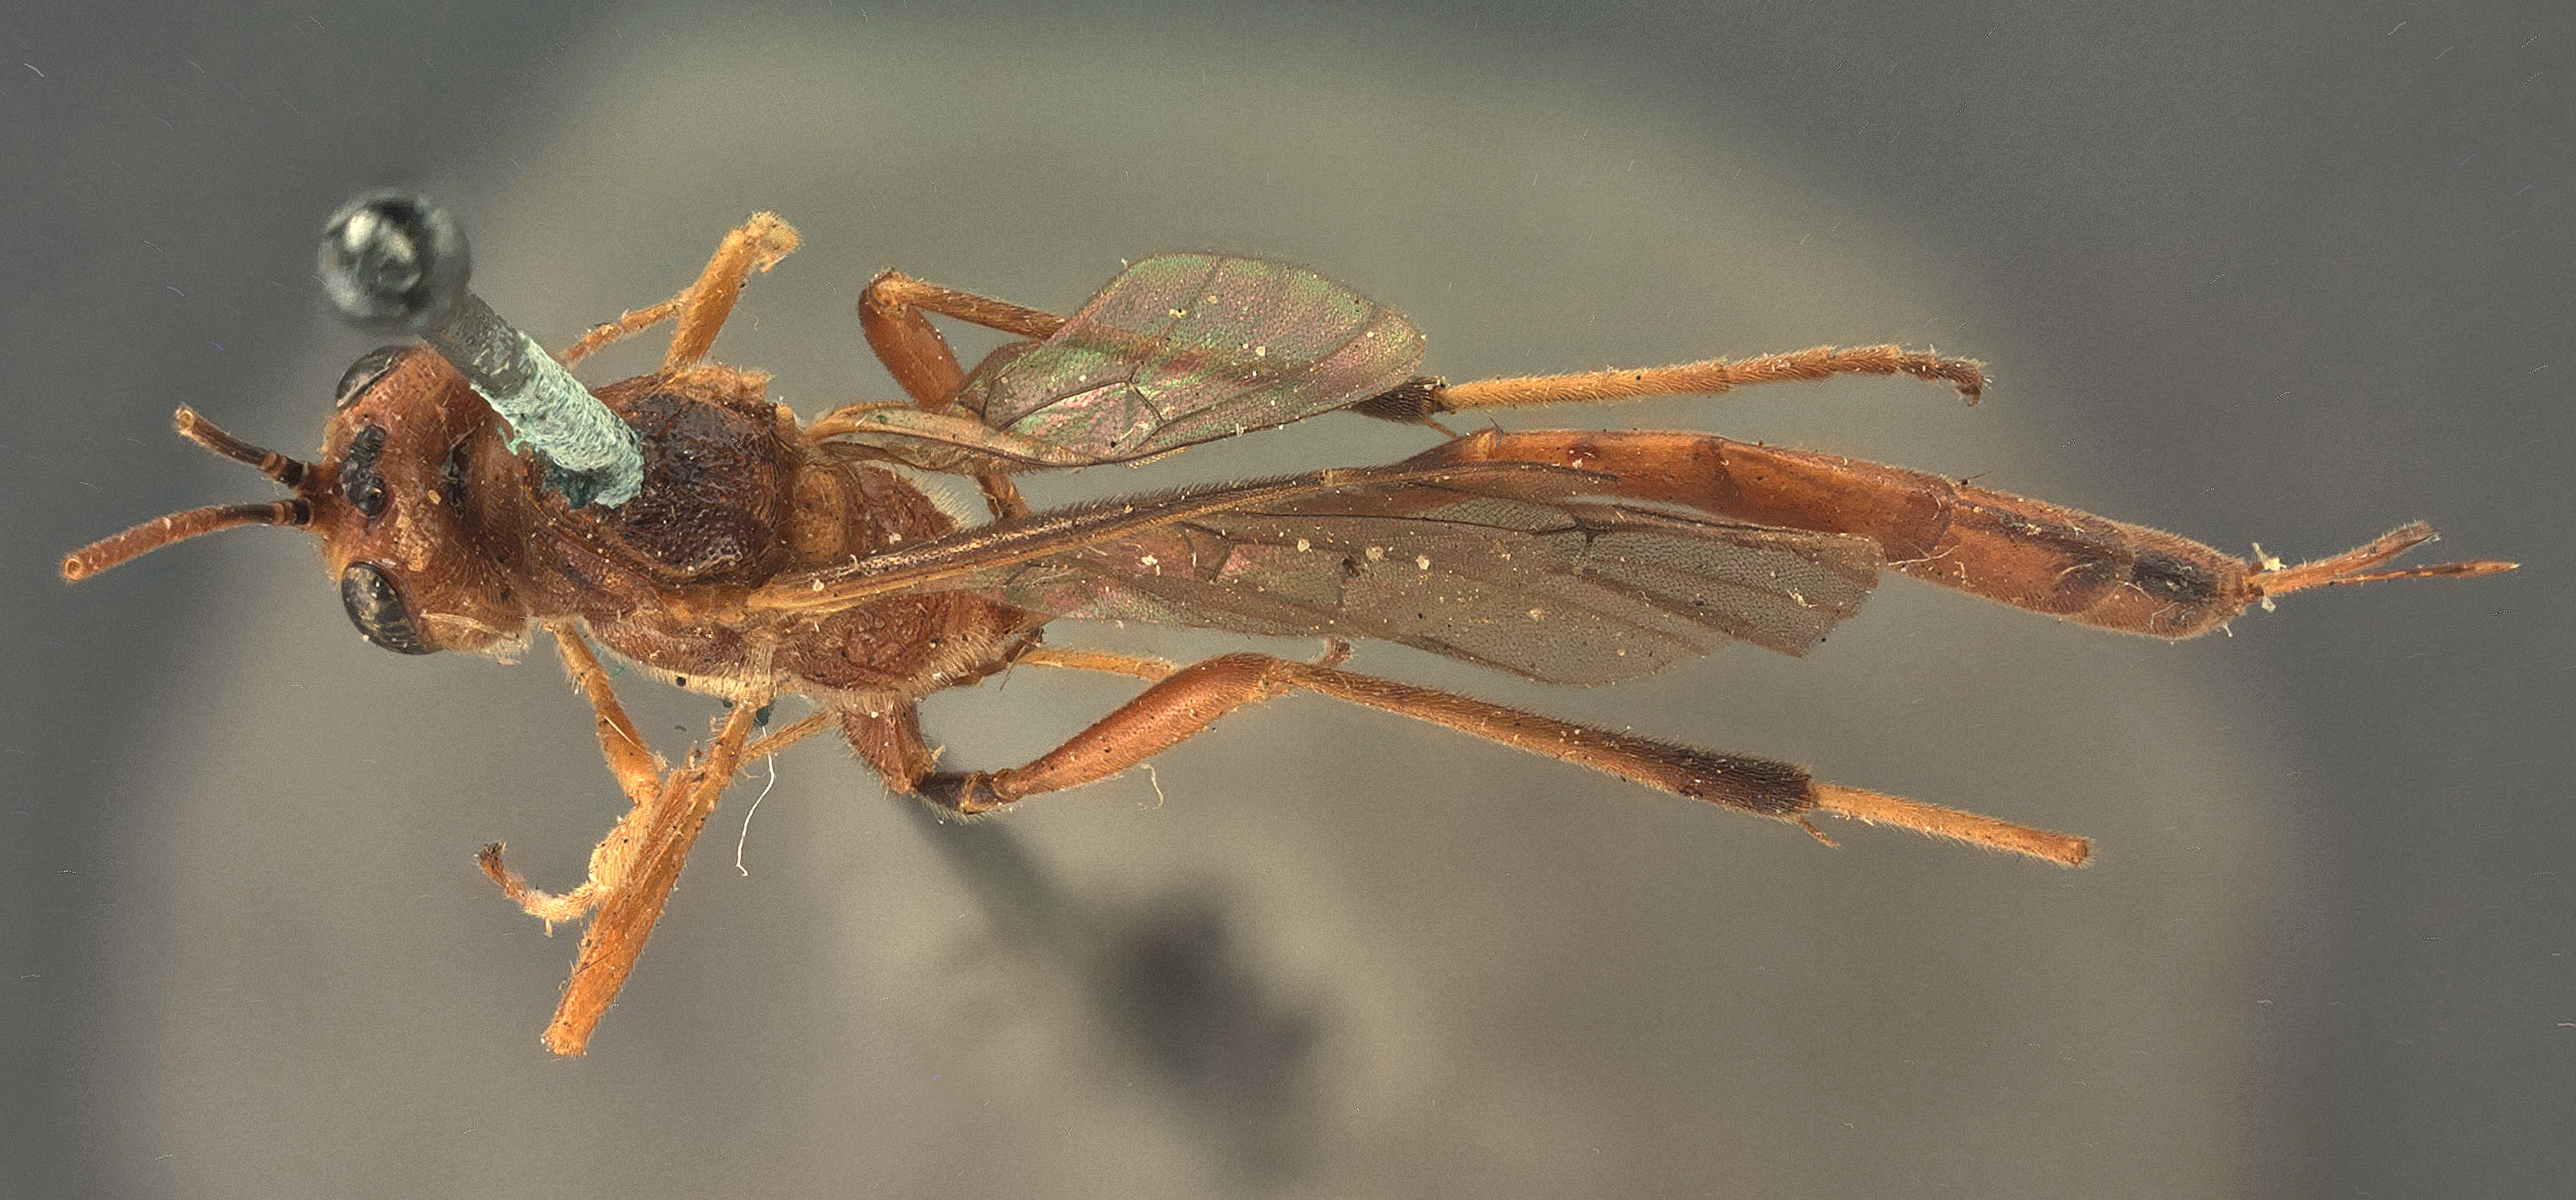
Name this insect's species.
Barylypa indianensis
